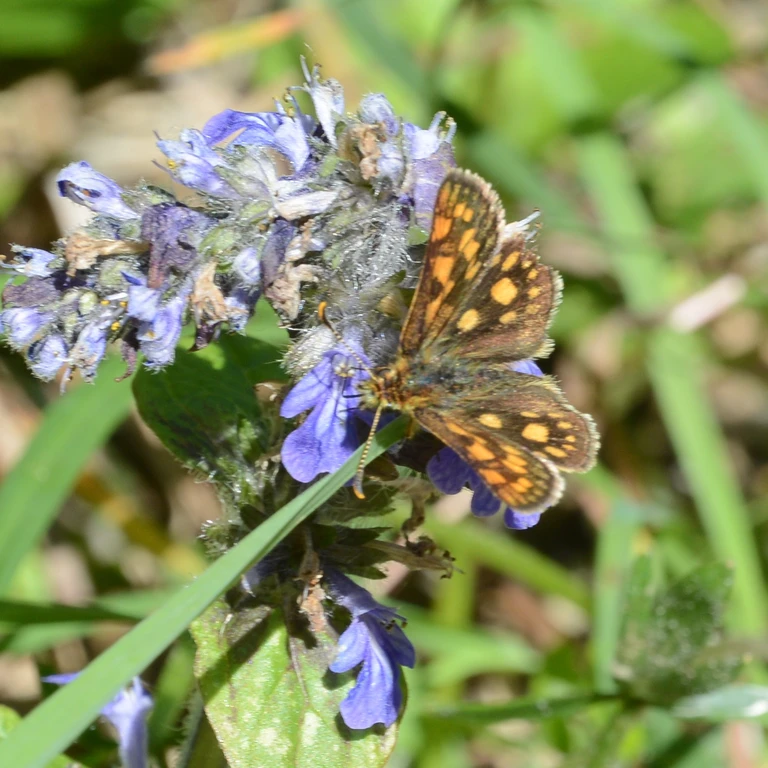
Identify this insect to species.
Carterocephalus palaemon
